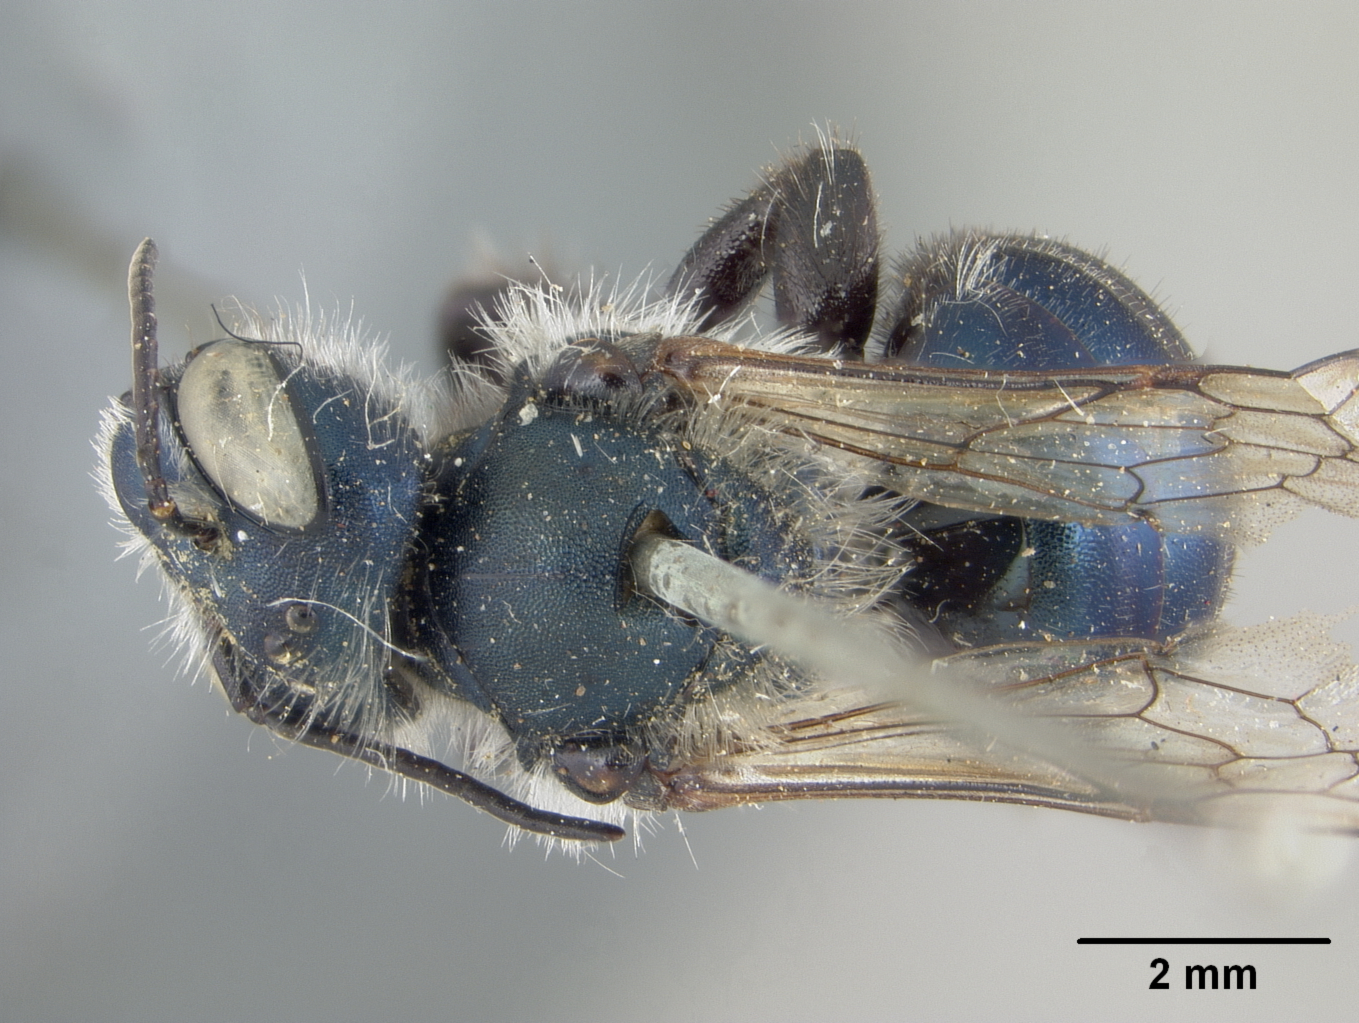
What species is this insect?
Osmia cyaneonitens
